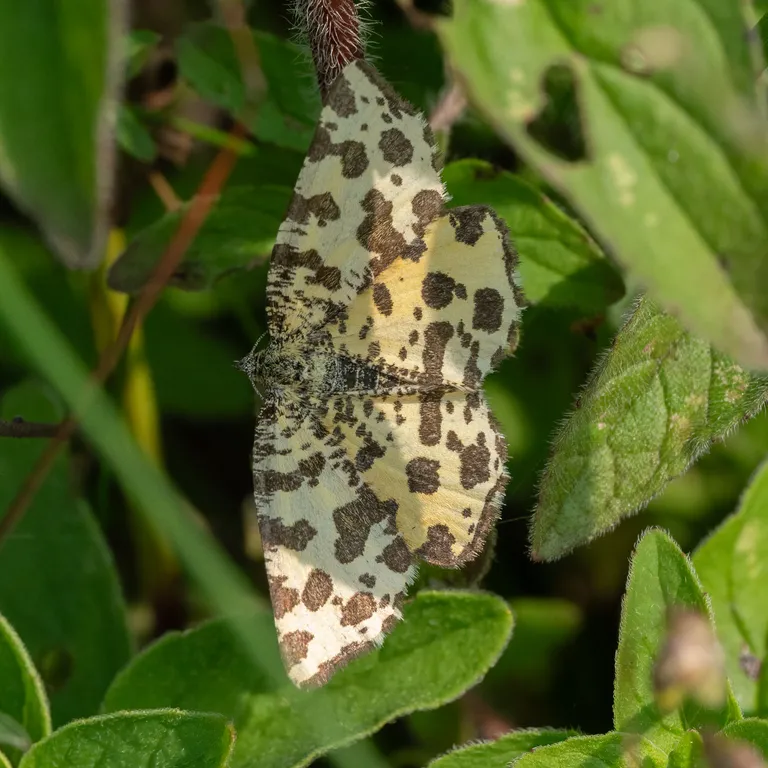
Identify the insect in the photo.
Pseudopanthera macularia
